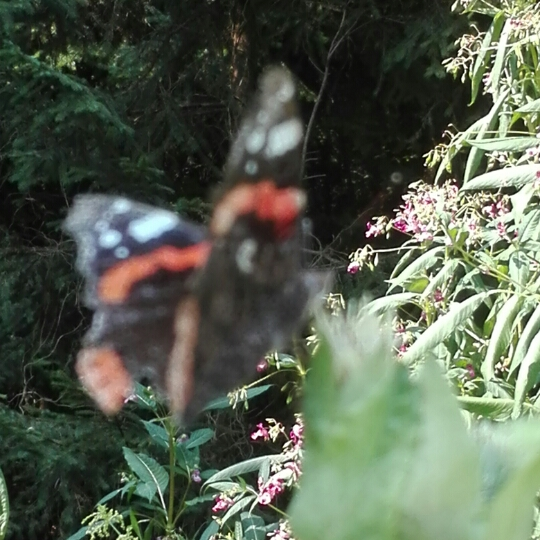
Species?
Vanessa atalanta
